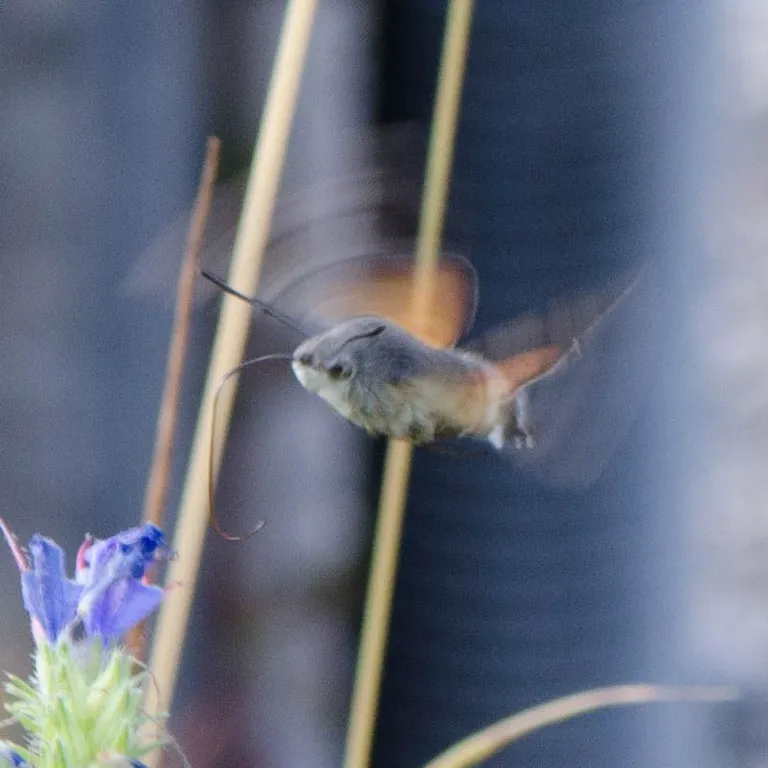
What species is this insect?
Macroglossum stellatarum
